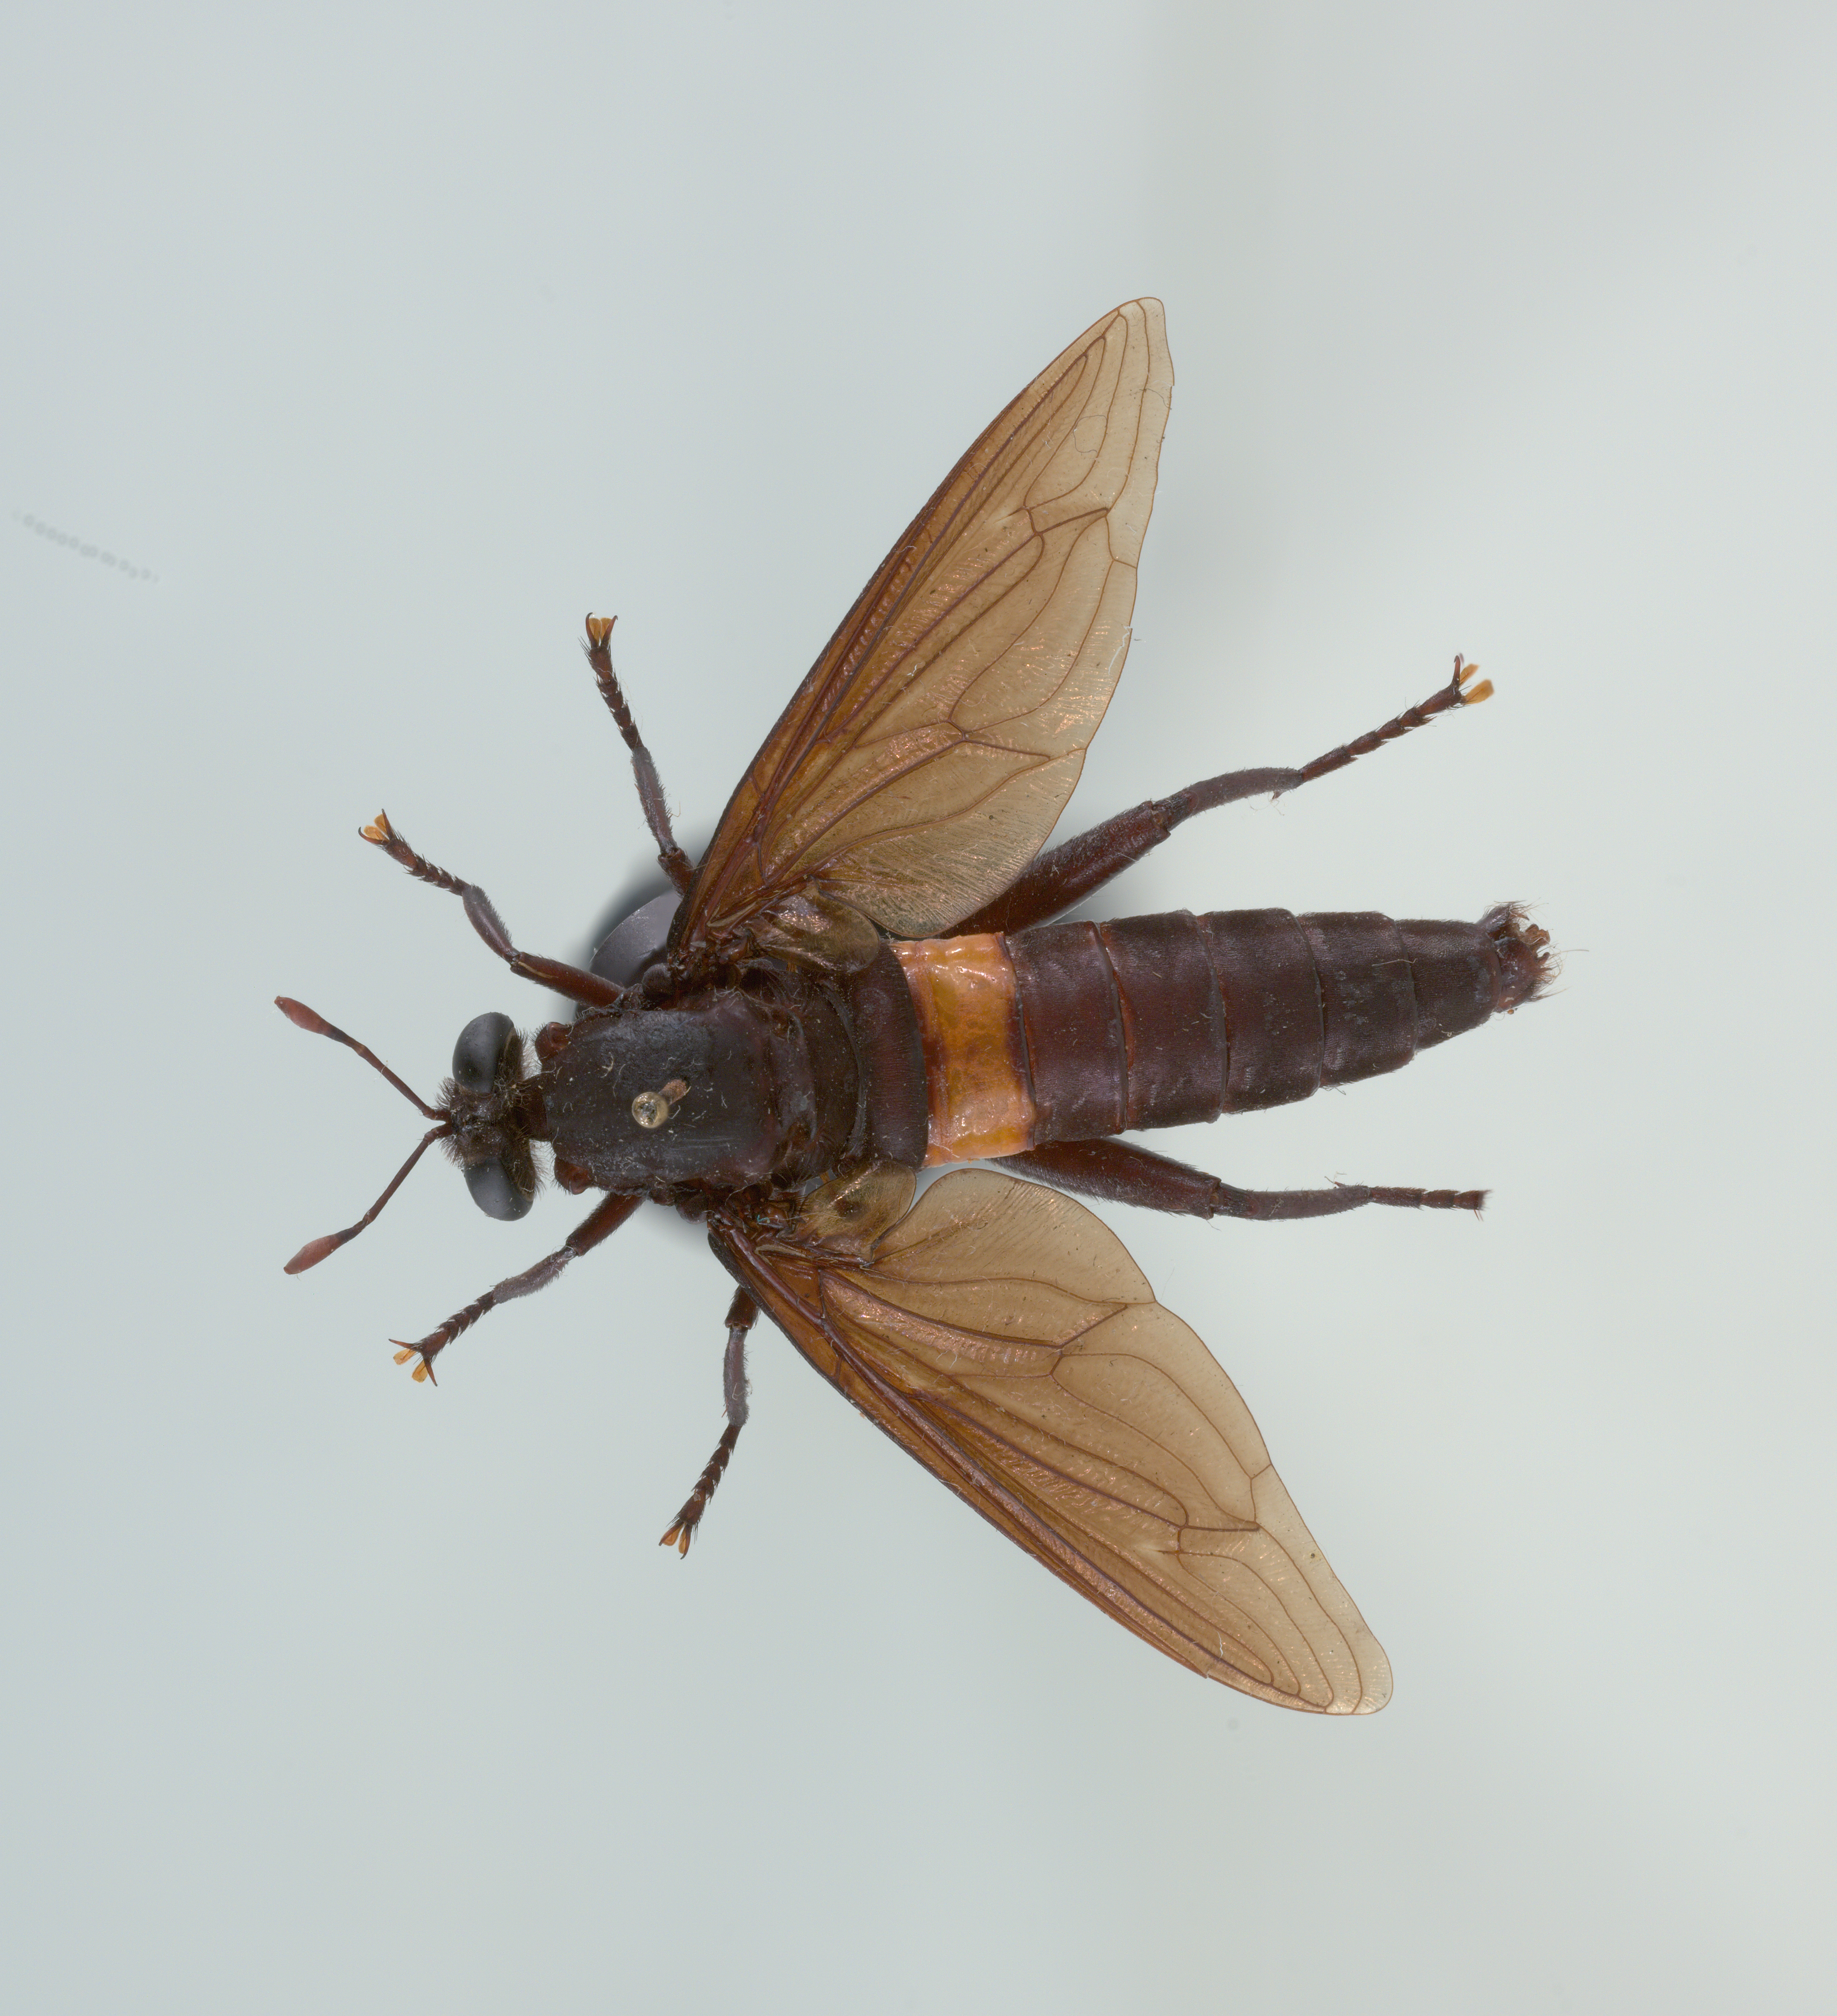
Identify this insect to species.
Mydas clavatus
